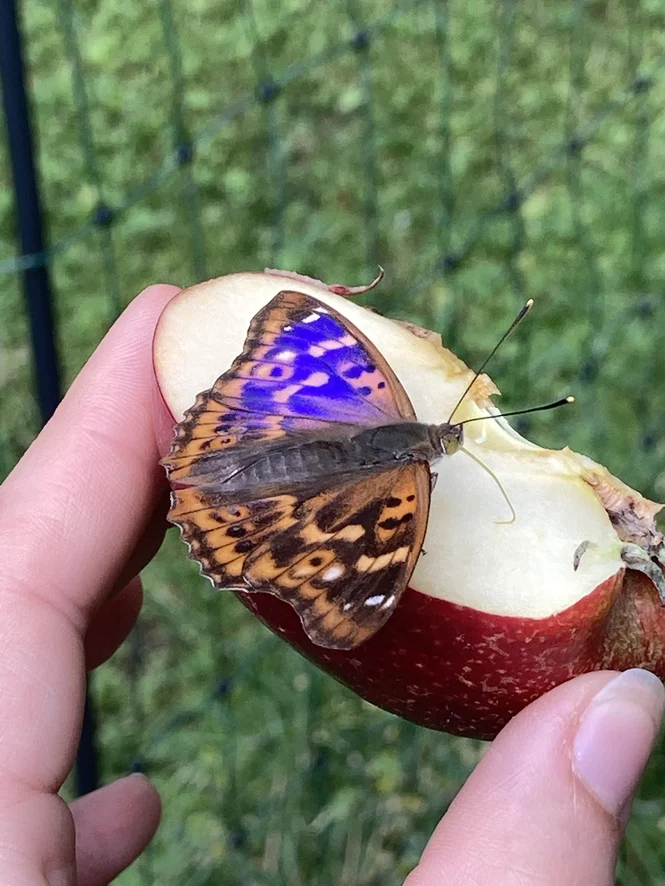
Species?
Apatura ilia
